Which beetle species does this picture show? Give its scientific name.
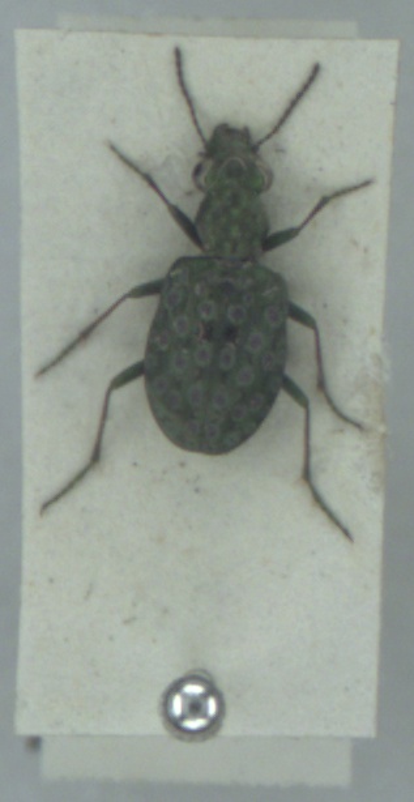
Elaphrus riparius
